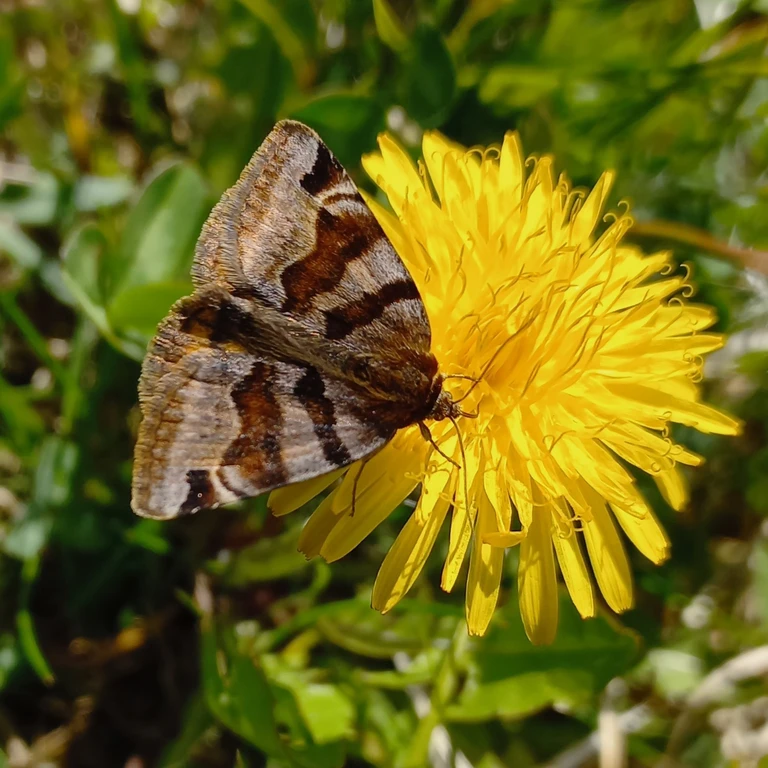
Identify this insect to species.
Euclidia glyphica
